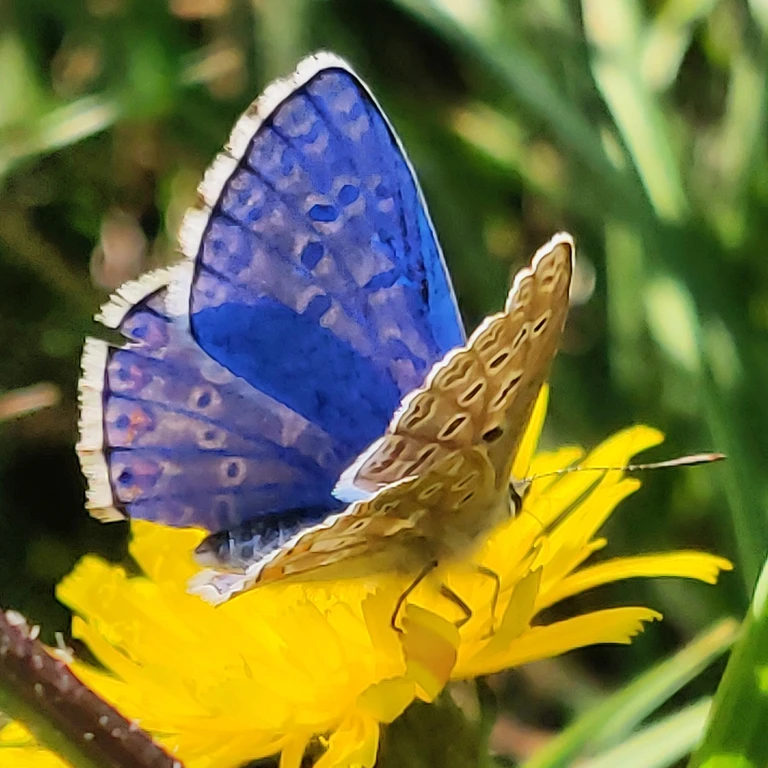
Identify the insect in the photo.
Lysandra bellargus
